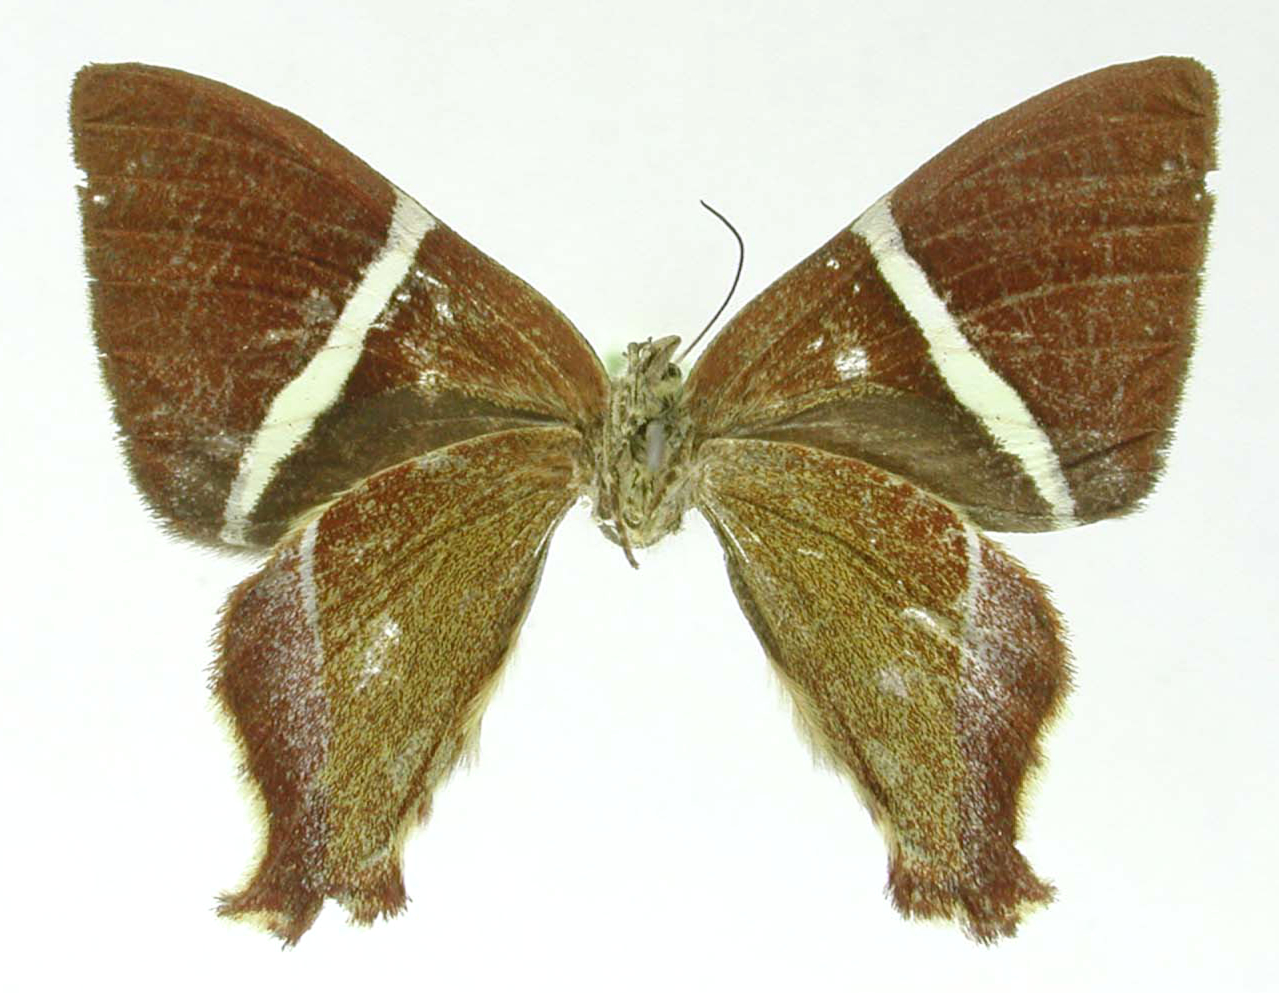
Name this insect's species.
Erateina subrufa
